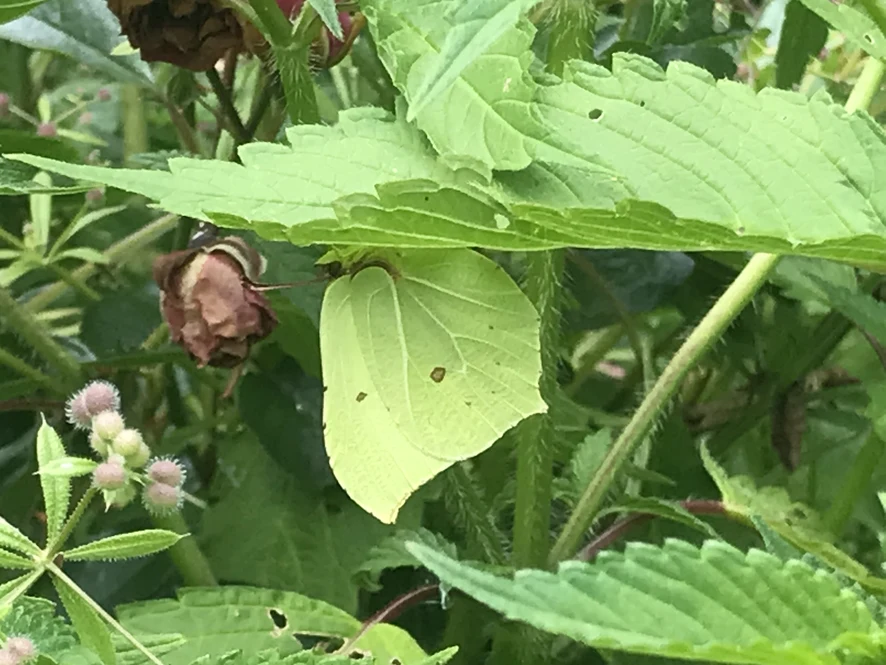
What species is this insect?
Gonepteryx rhamni
